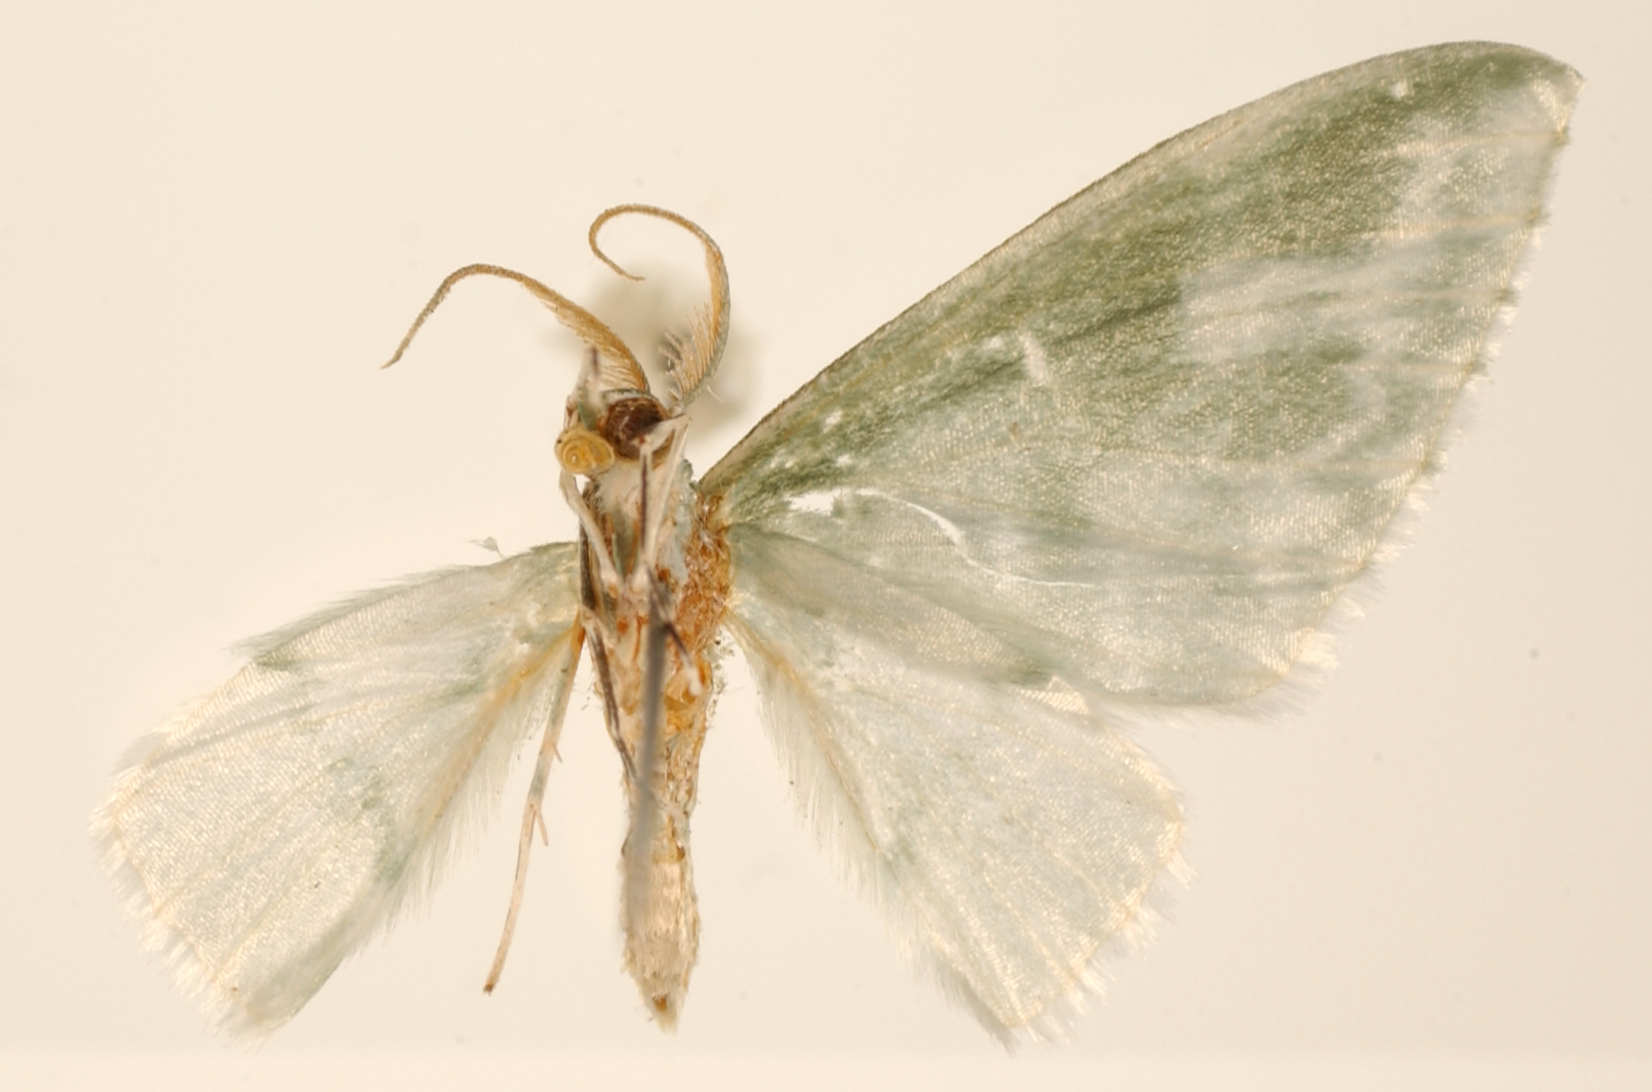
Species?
Dyspteris subvariata
